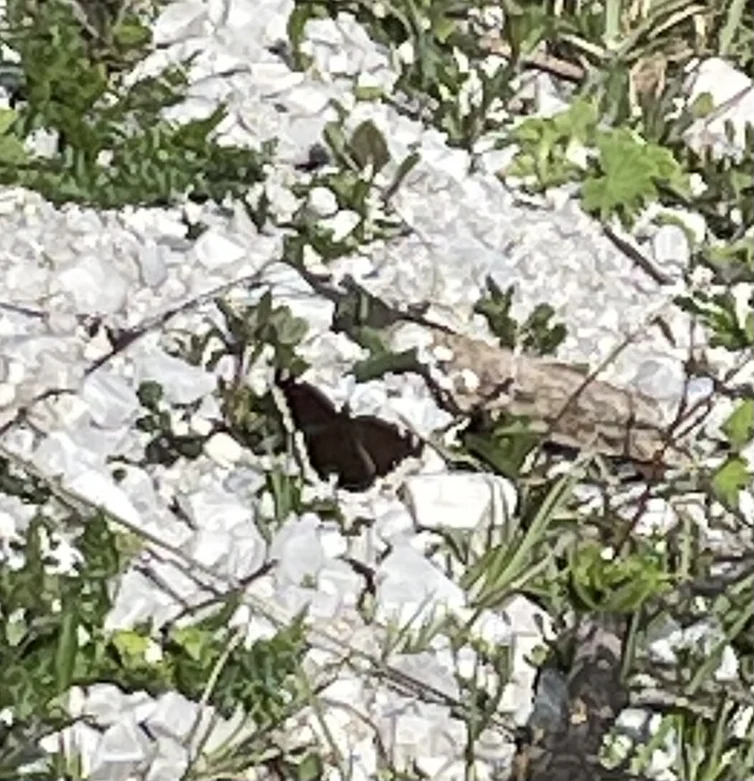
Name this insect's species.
Nymphalis antiopa
